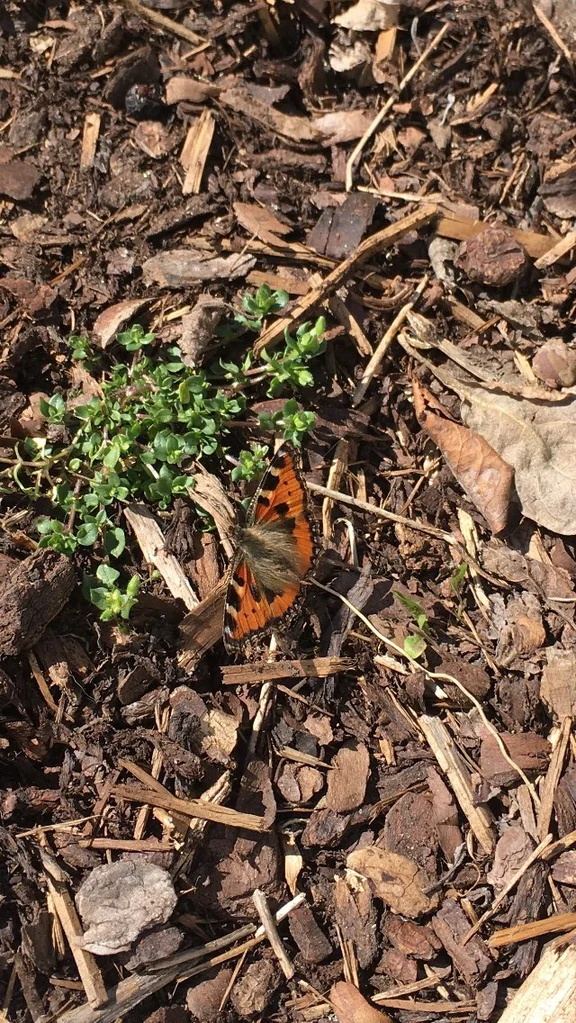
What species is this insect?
Aglais urticae
